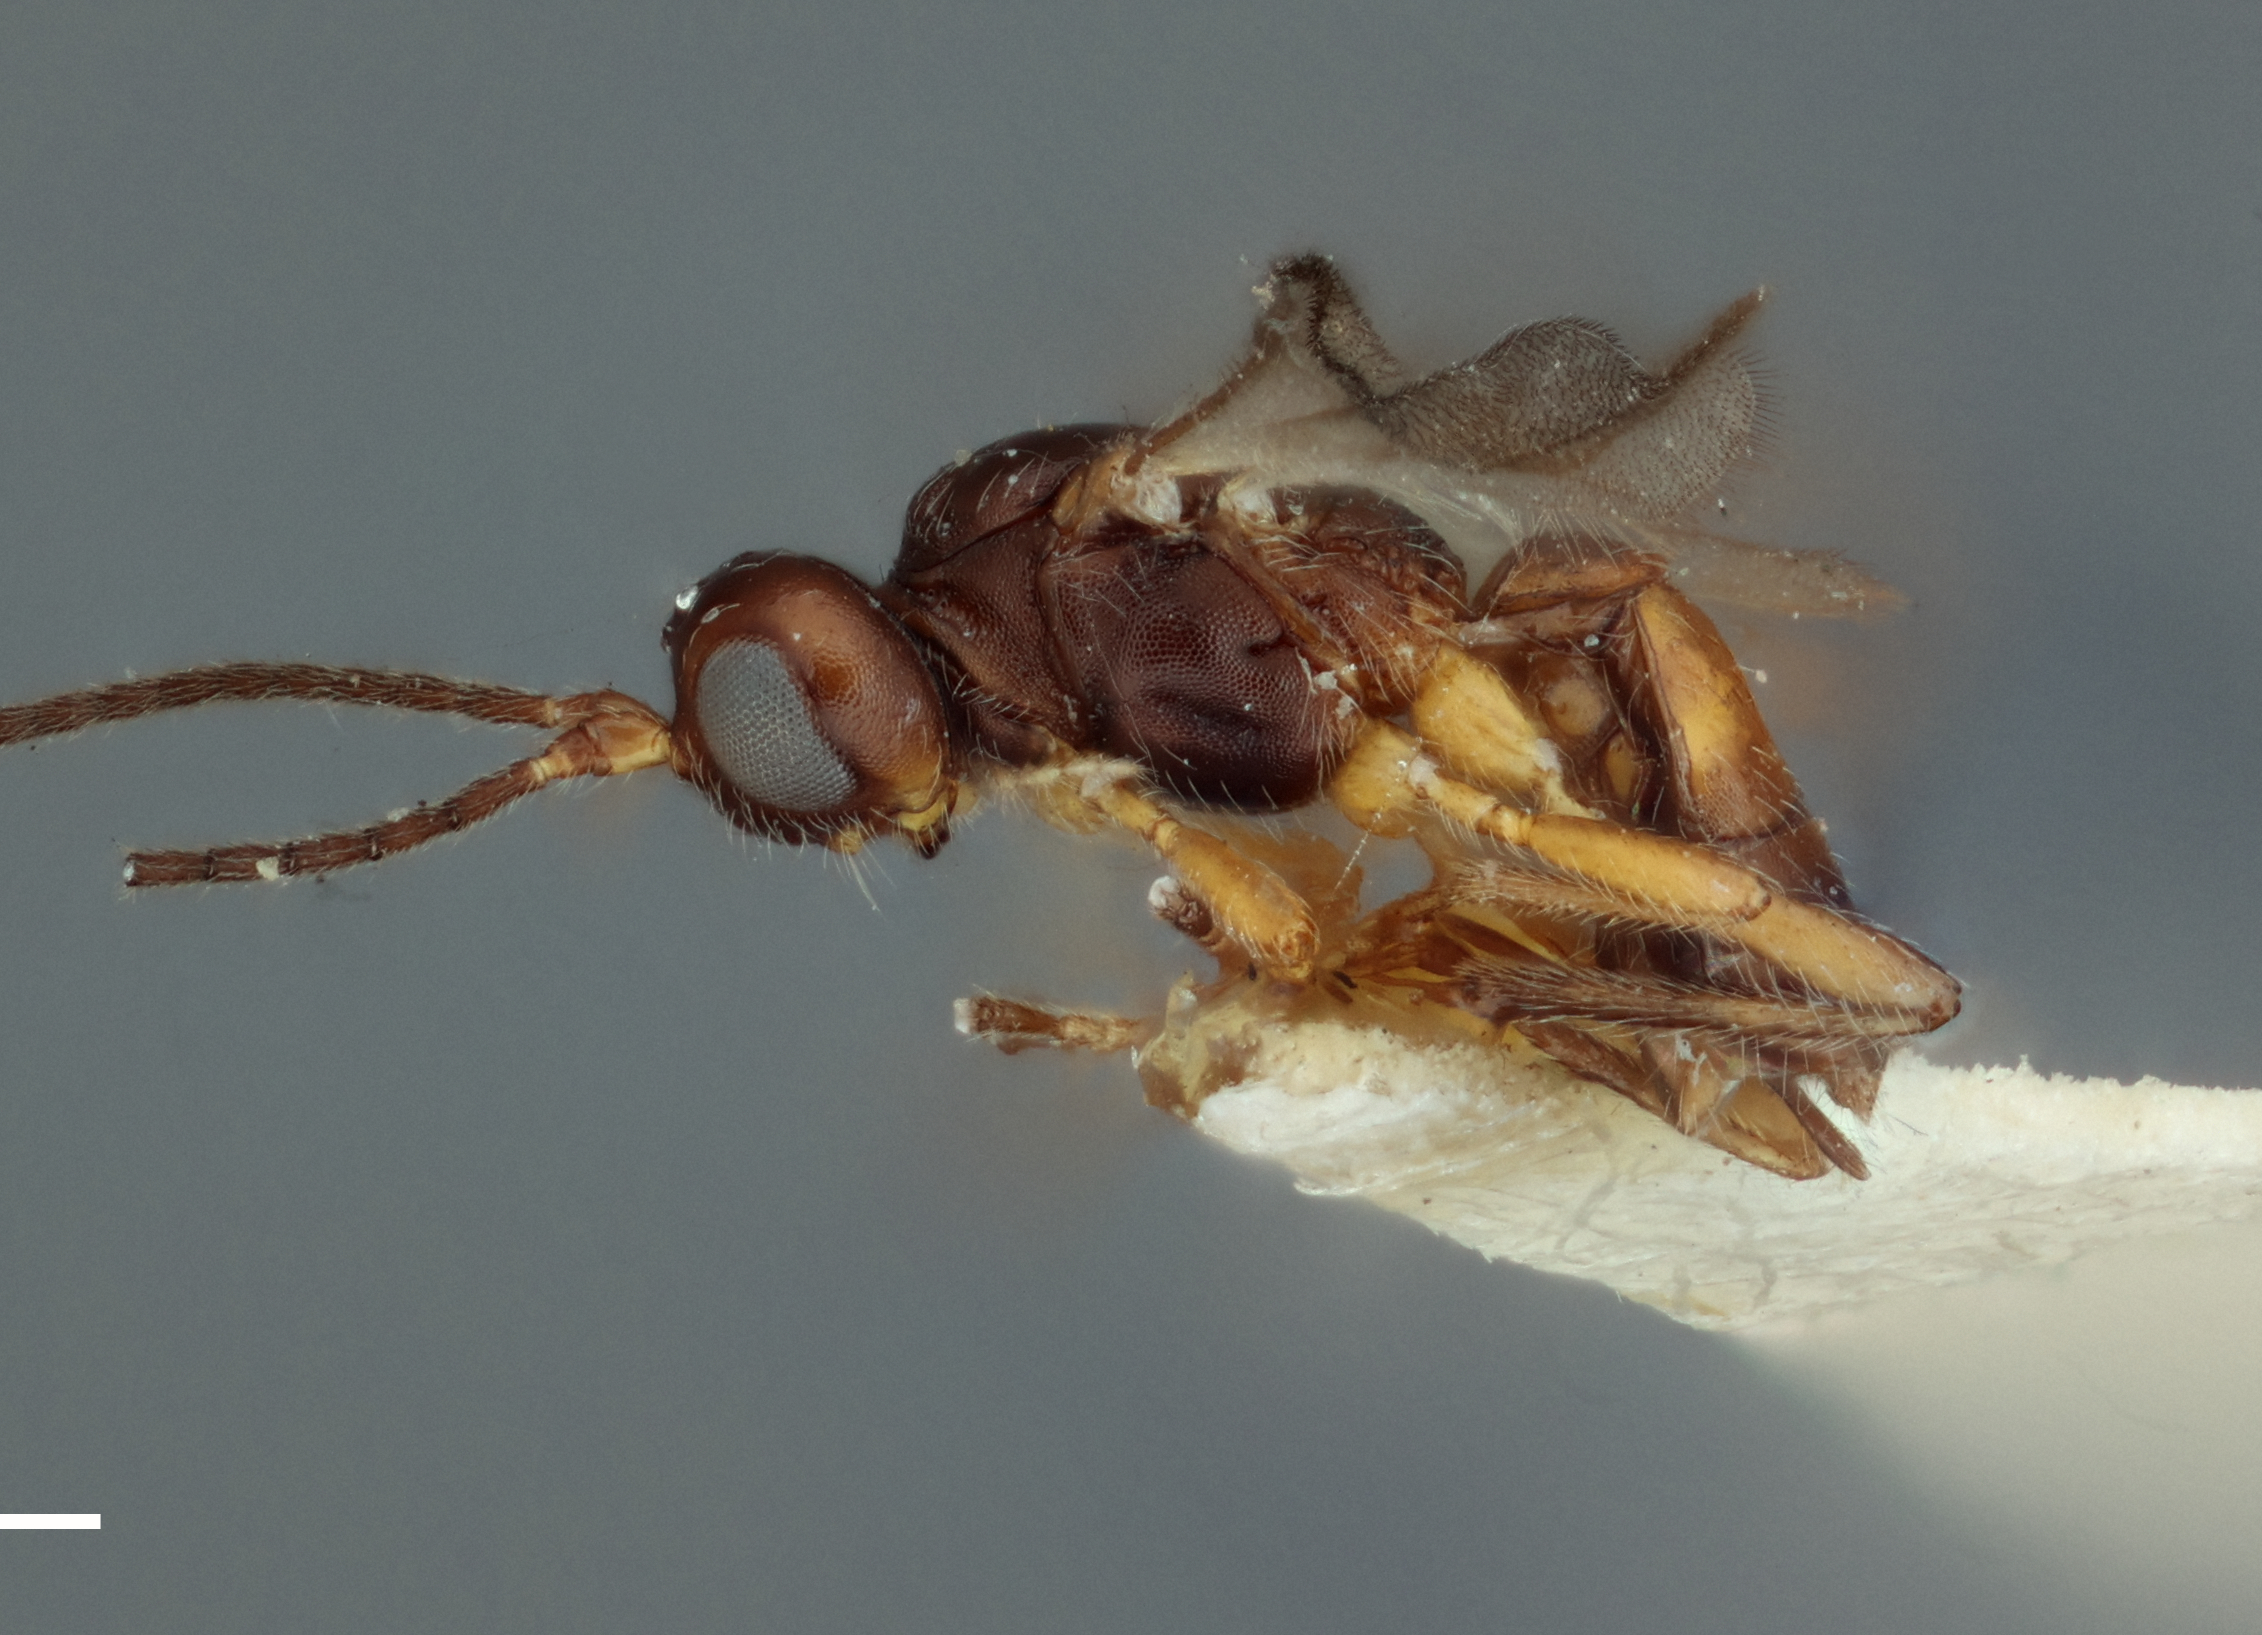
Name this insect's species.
Opius coriaceus
